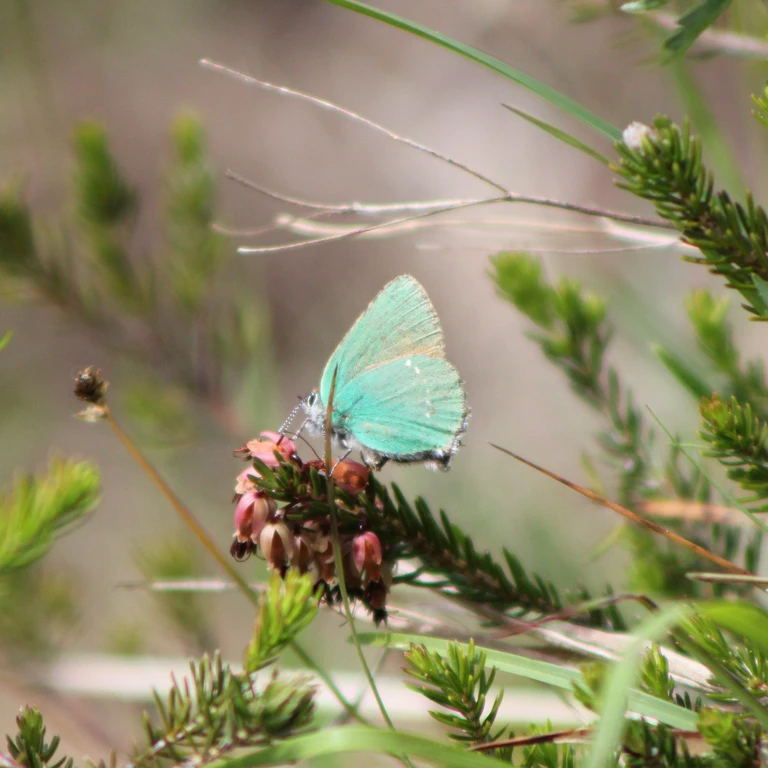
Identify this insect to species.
Callophrys rubi
